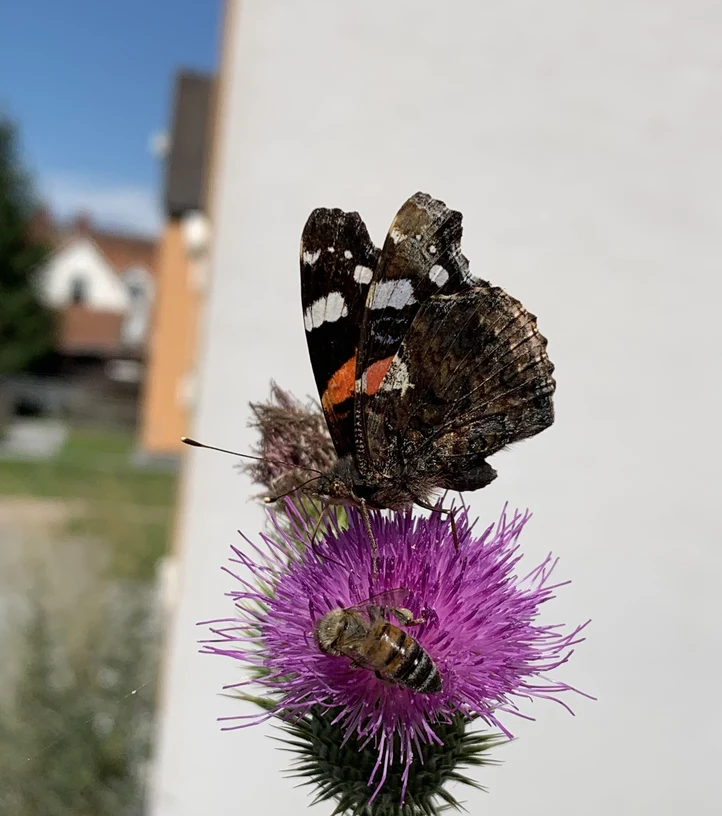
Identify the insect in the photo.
Vanessa atalanta
